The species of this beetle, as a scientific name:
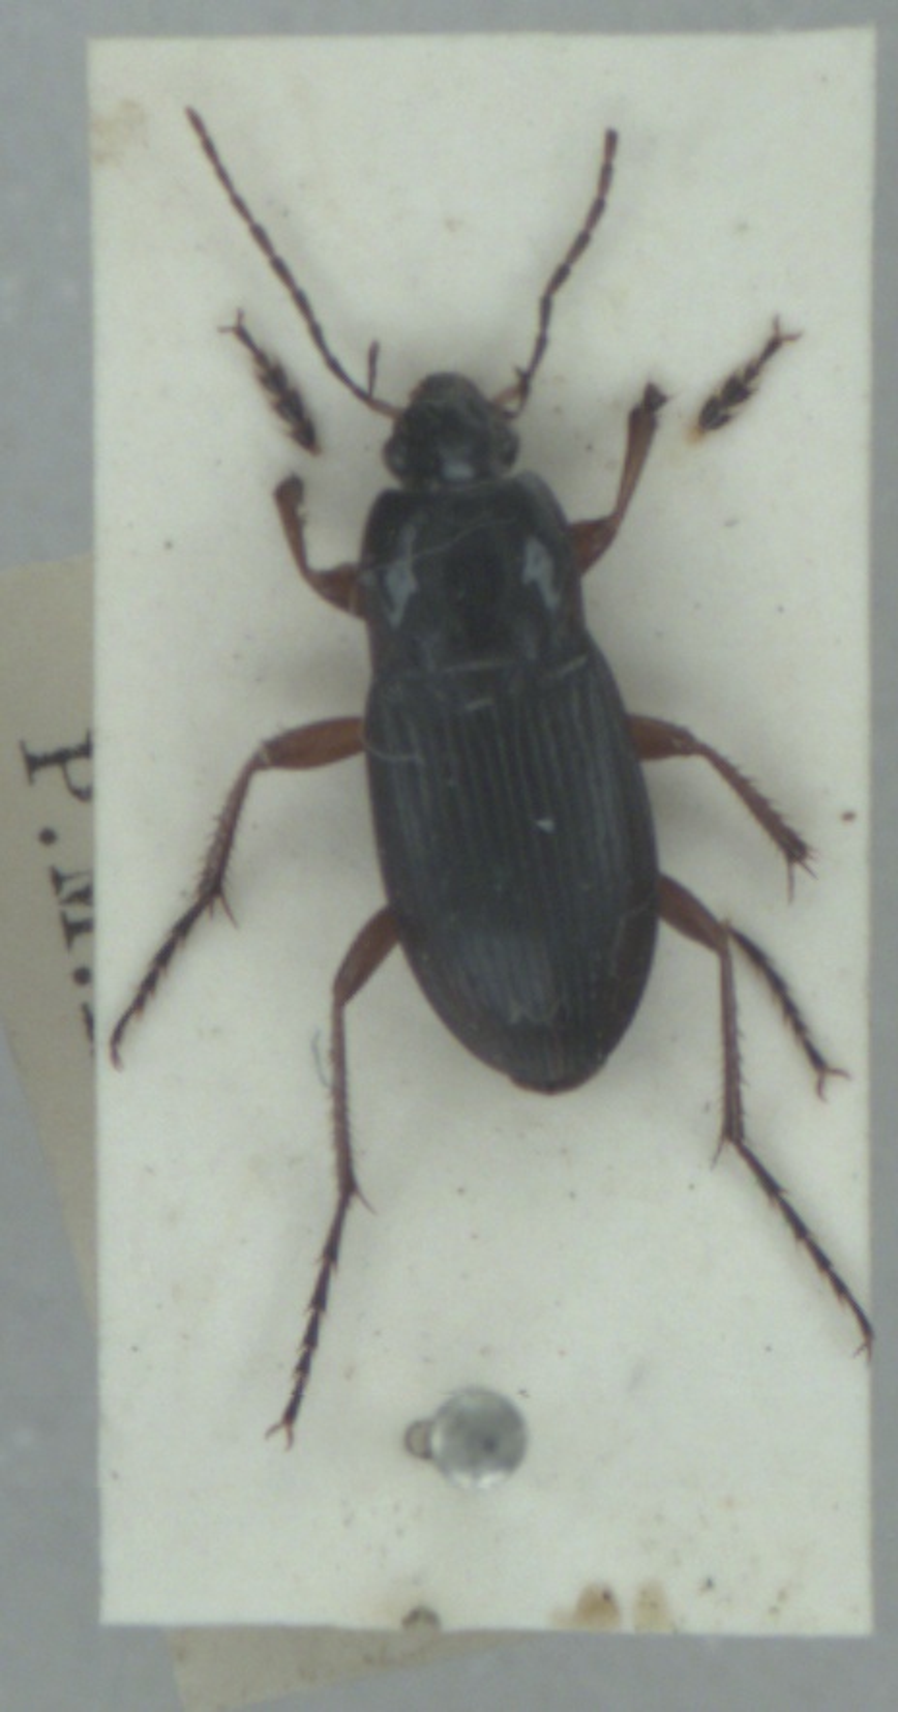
Calathus fuscipes
